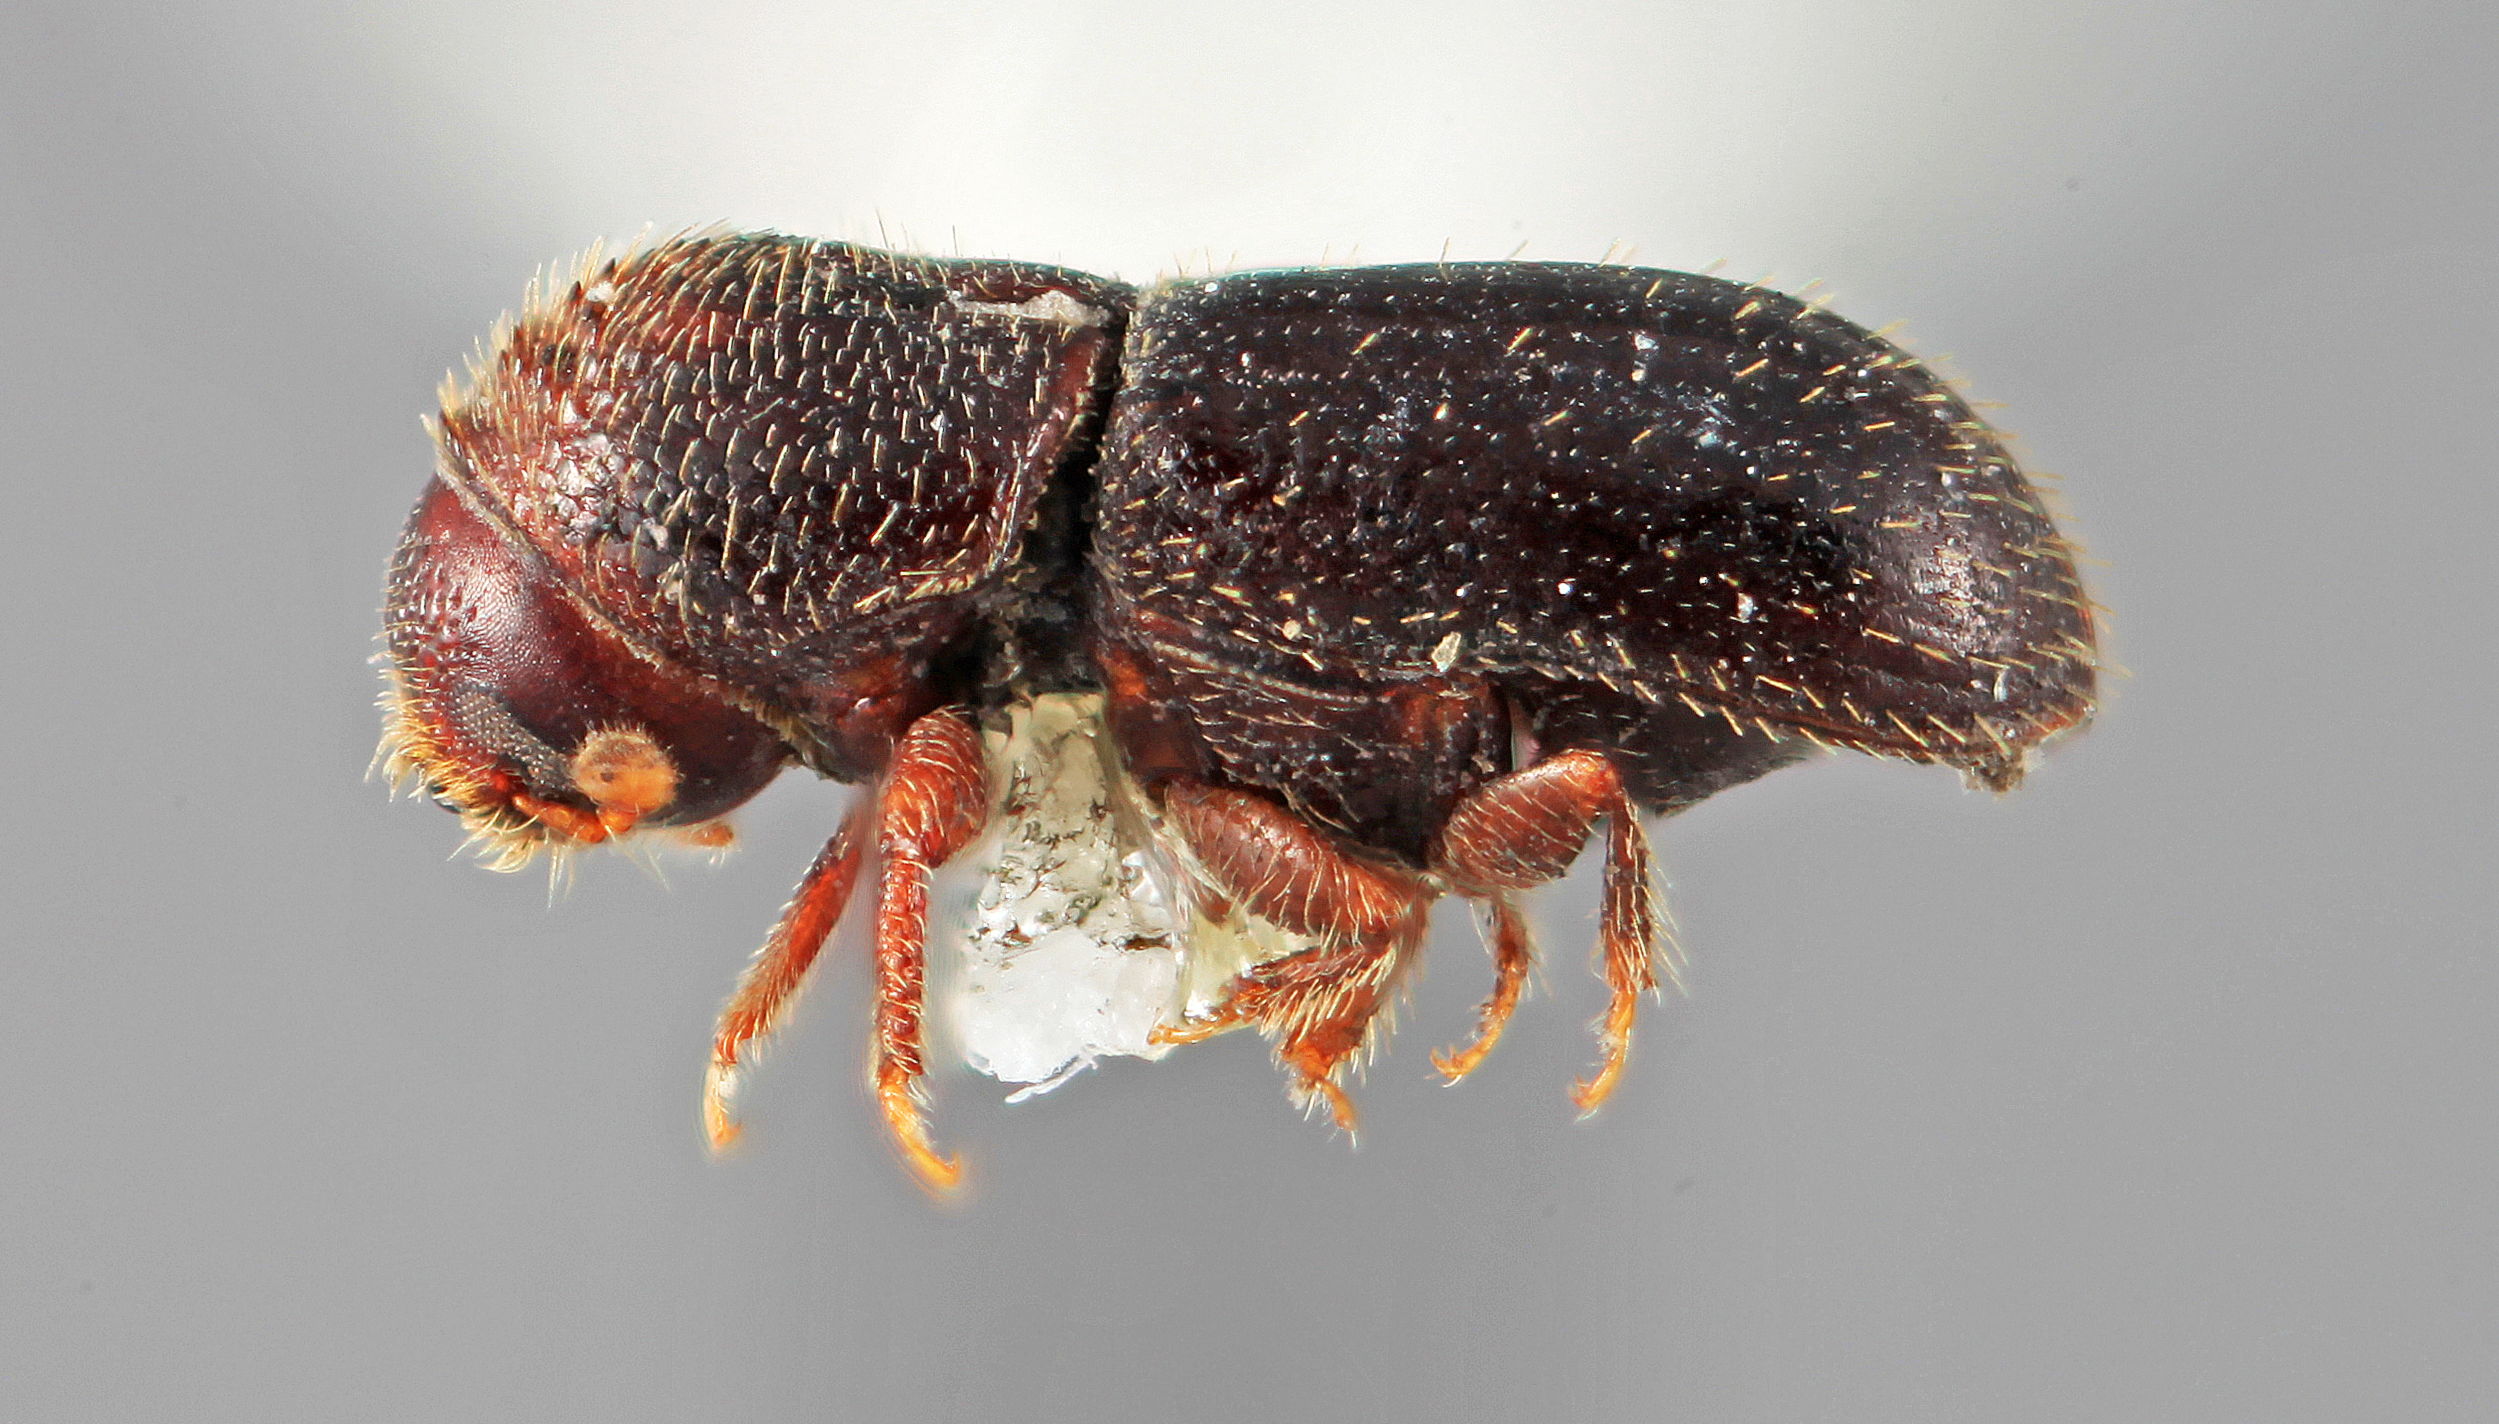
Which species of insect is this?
Cryptocarenus tropicalis
